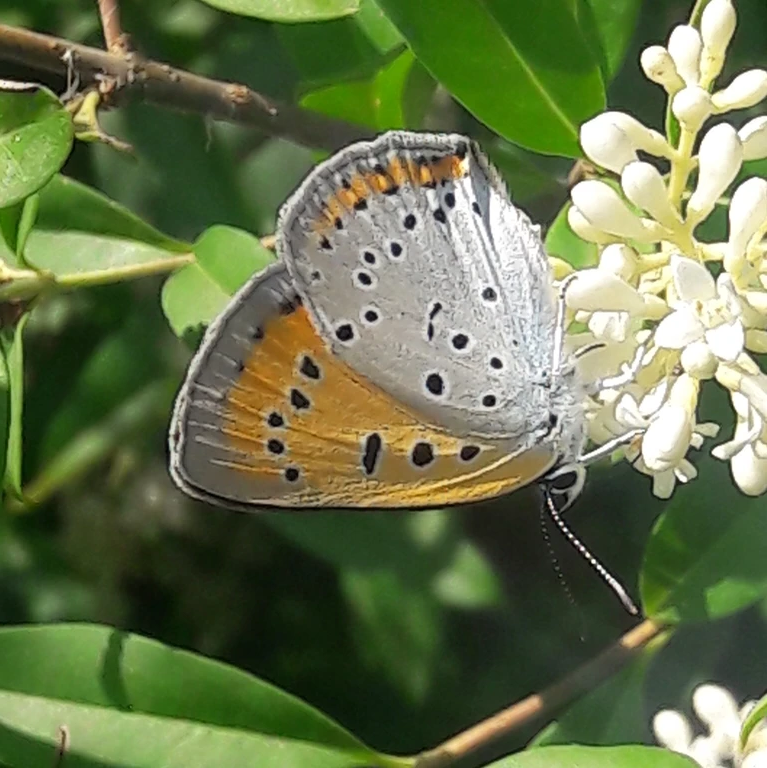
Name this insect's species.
Lycaena dispar
